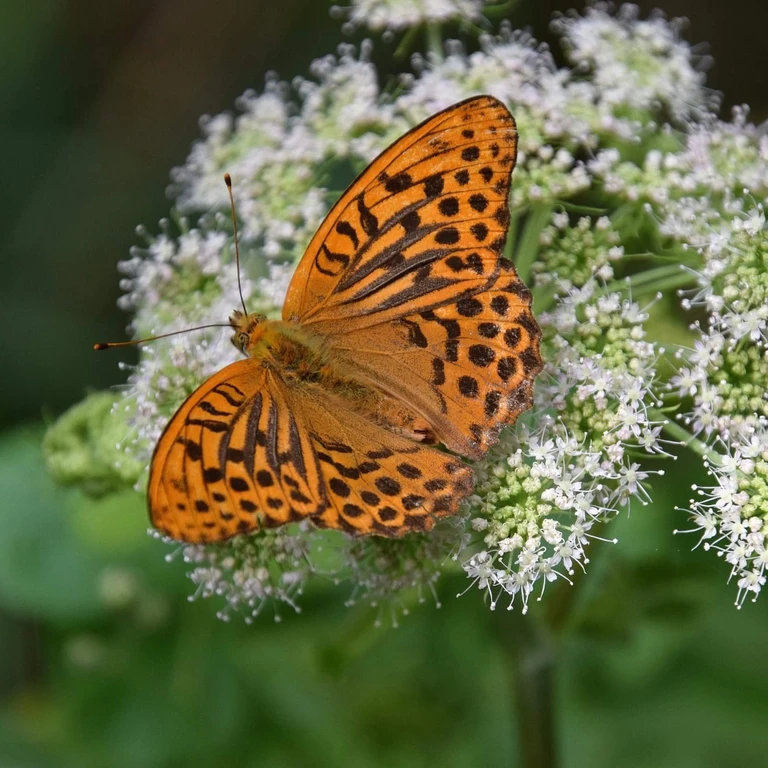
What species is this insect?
Argynnis paphia
